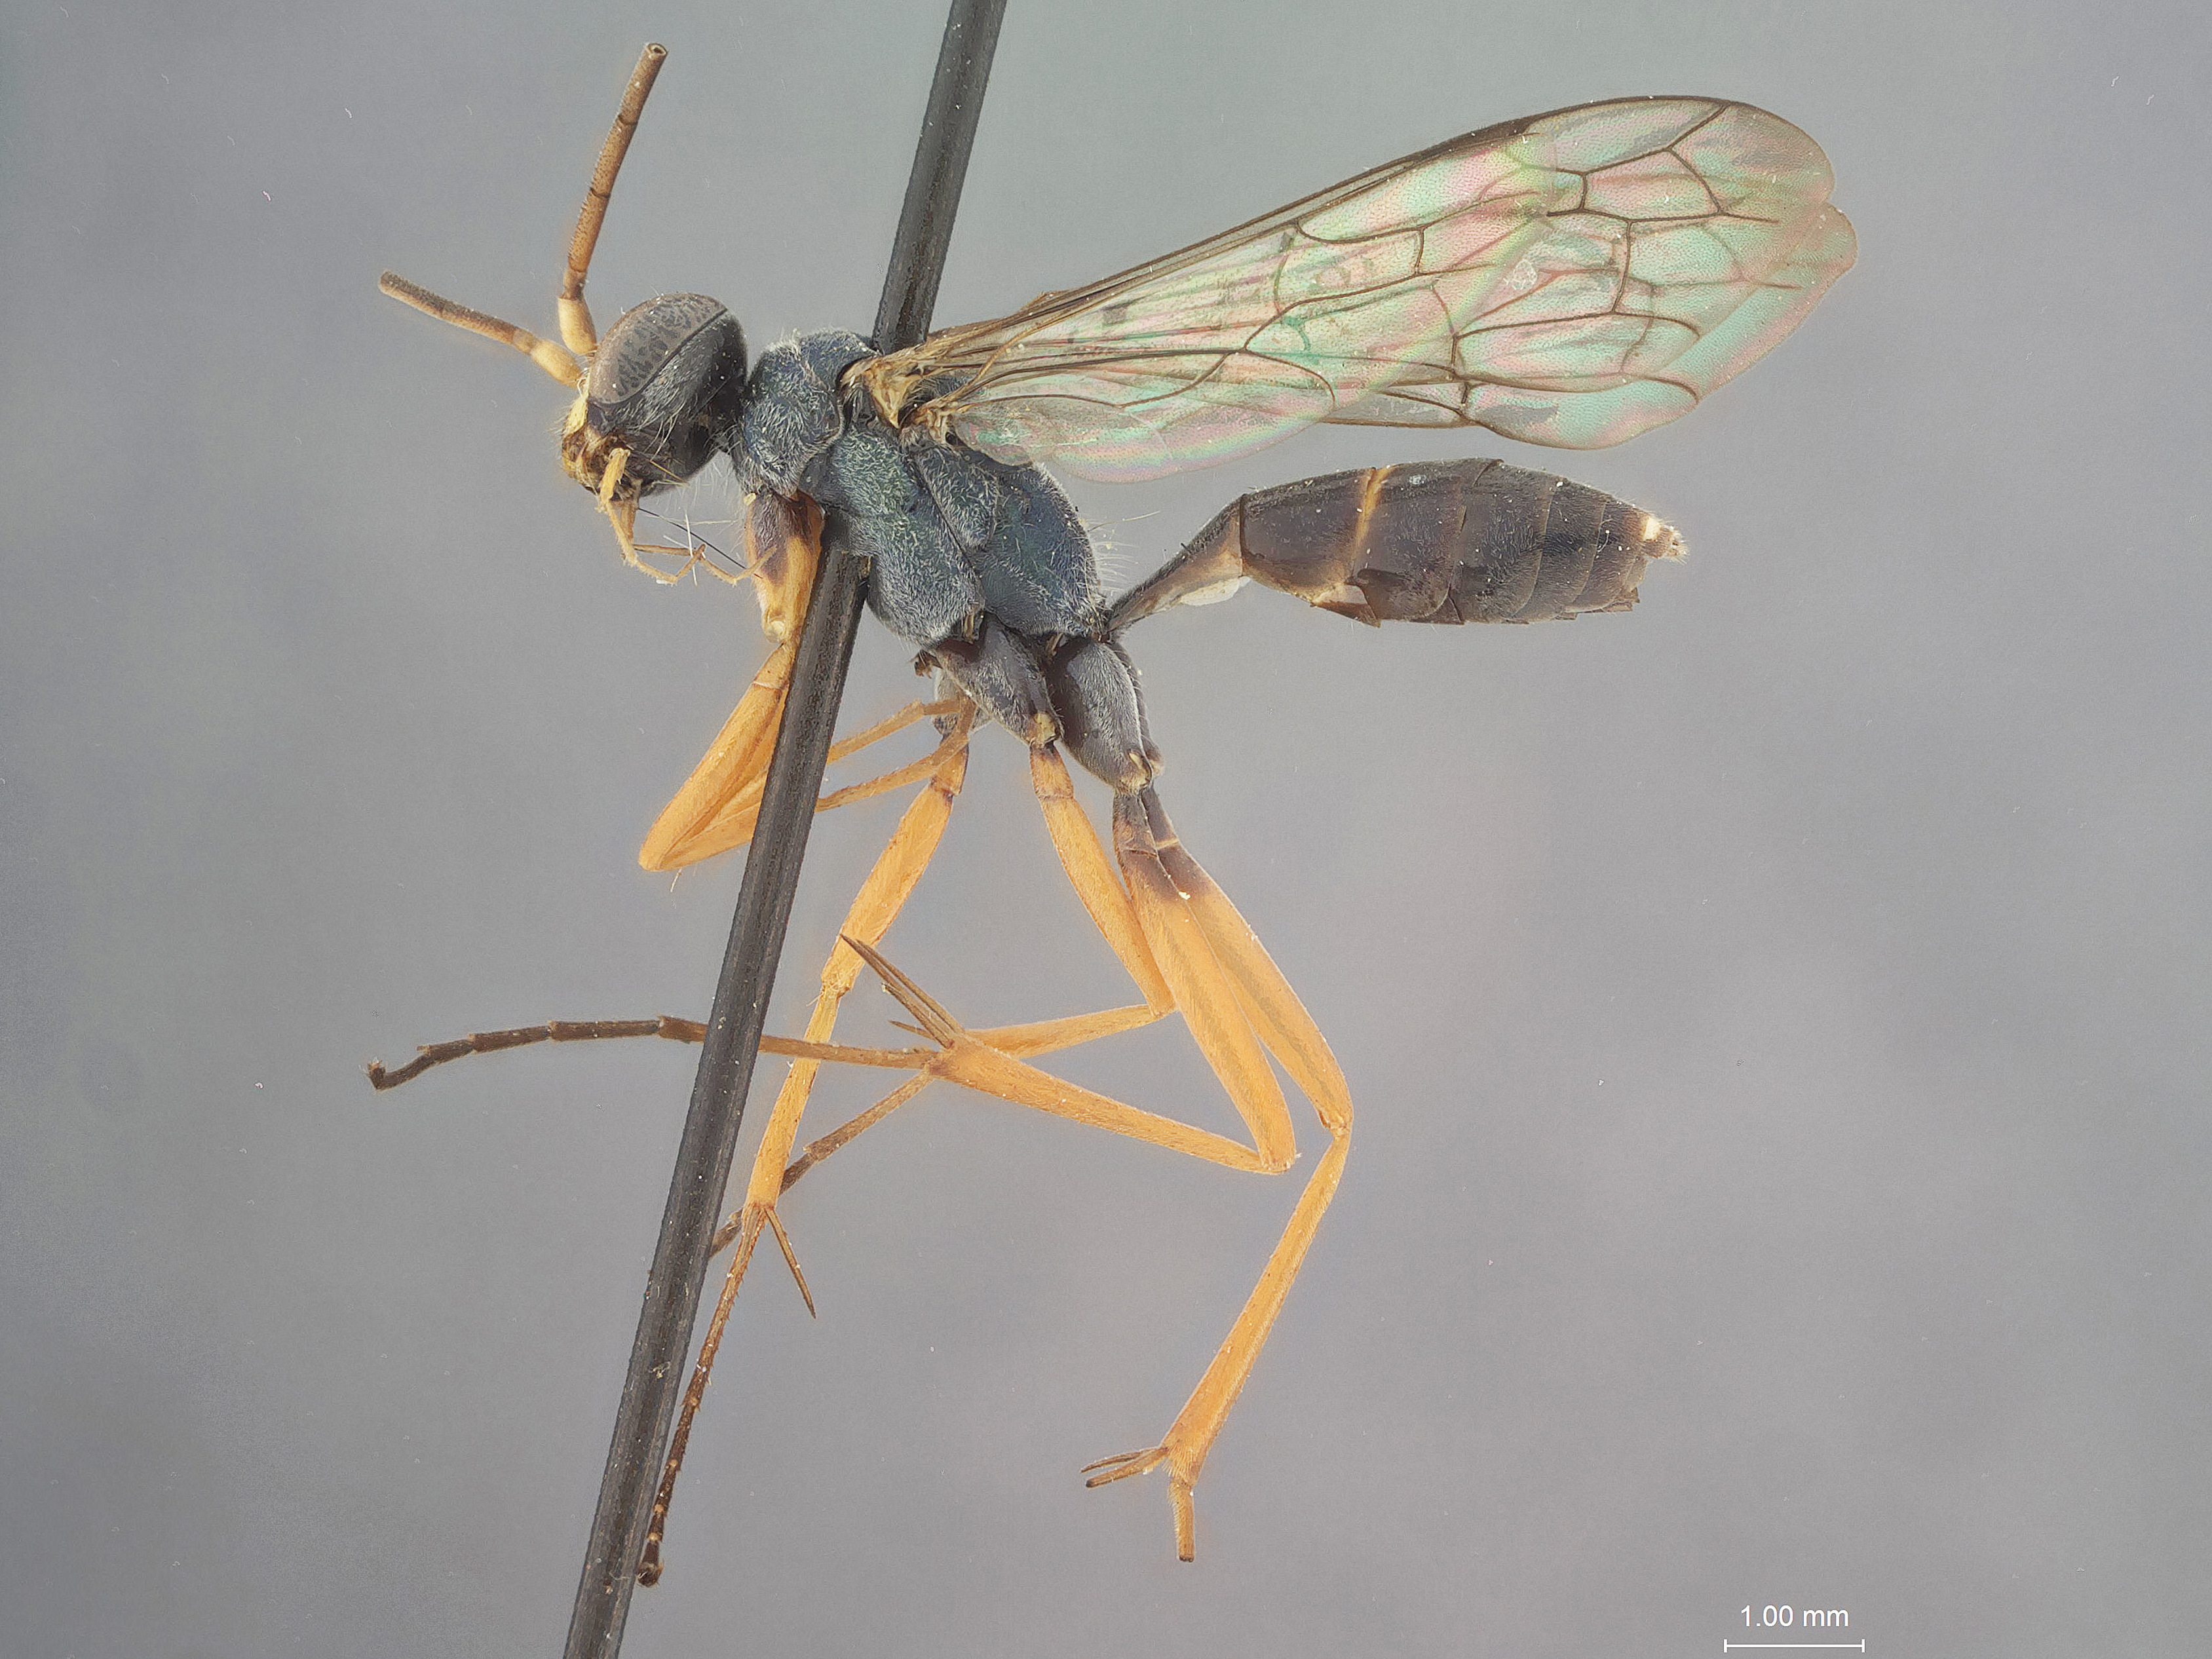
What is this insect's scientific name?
Auplopus atratus
